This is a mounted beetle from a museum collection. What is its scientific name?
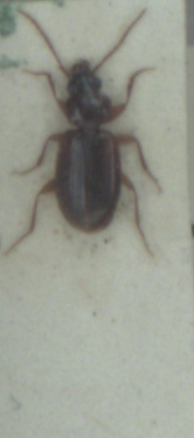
Trechus quadristriatus
